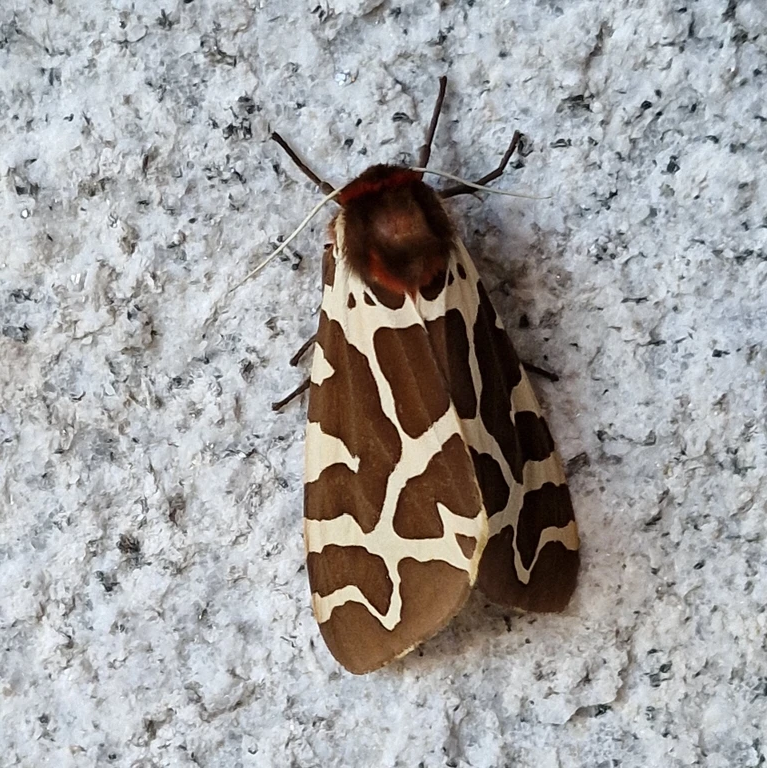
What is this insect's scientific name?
Arctia caja
